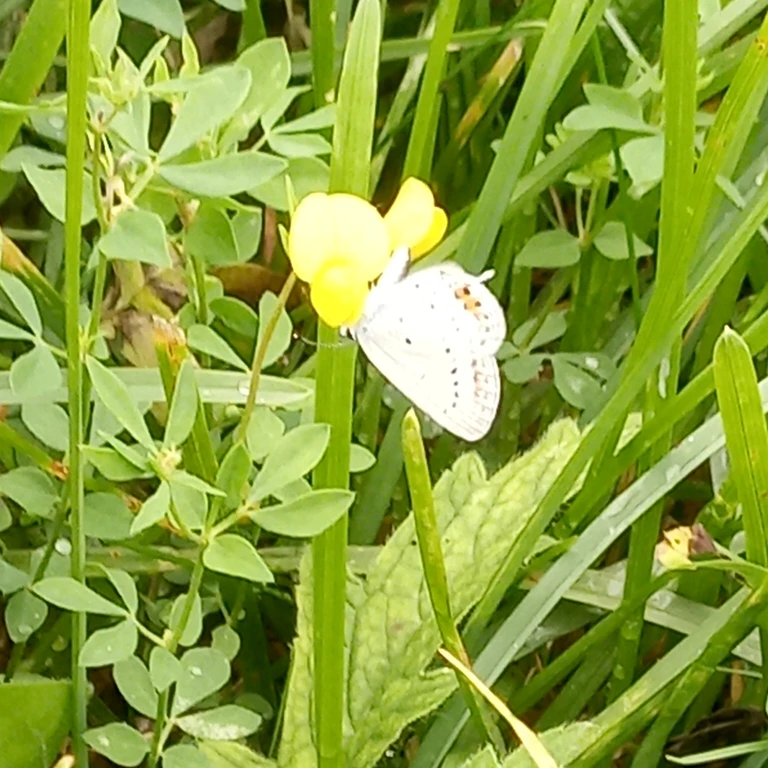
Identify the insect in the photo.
Cupido argiades (also Elkalyce argiades)
